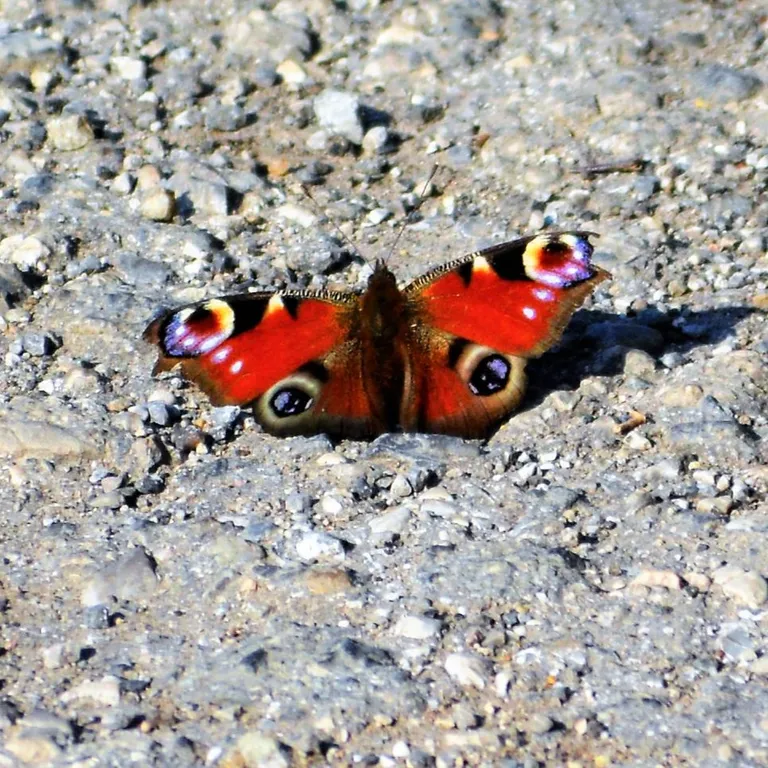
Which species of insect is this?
Aglais io
